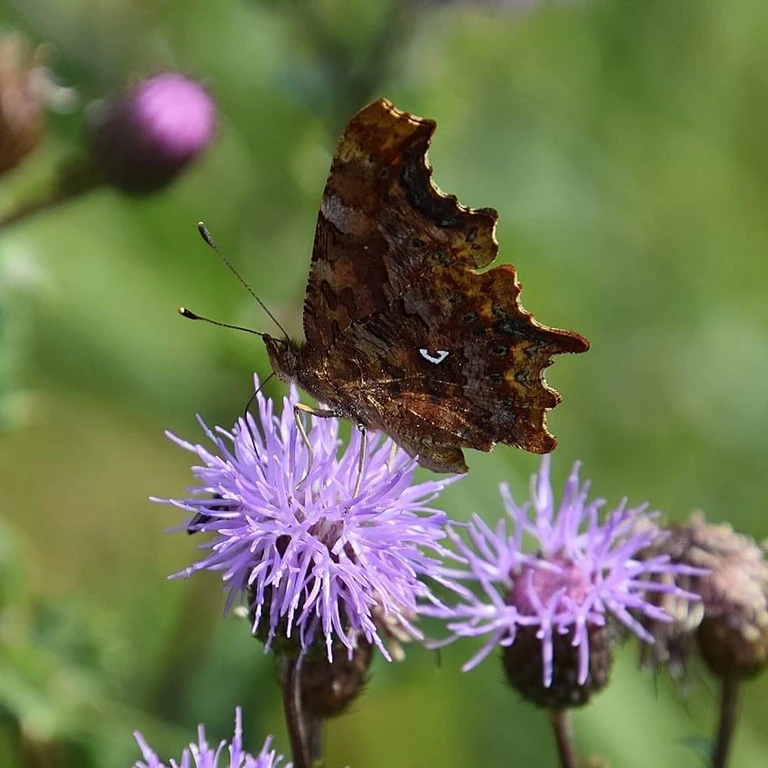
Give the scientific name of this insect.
Polygonia c-album
